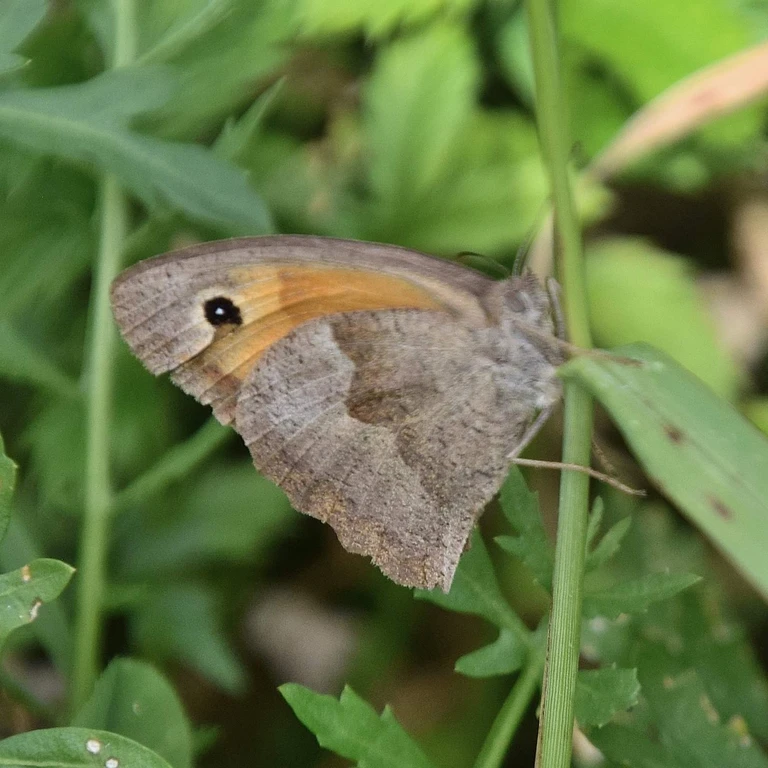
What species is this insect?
Maniola jurtina
